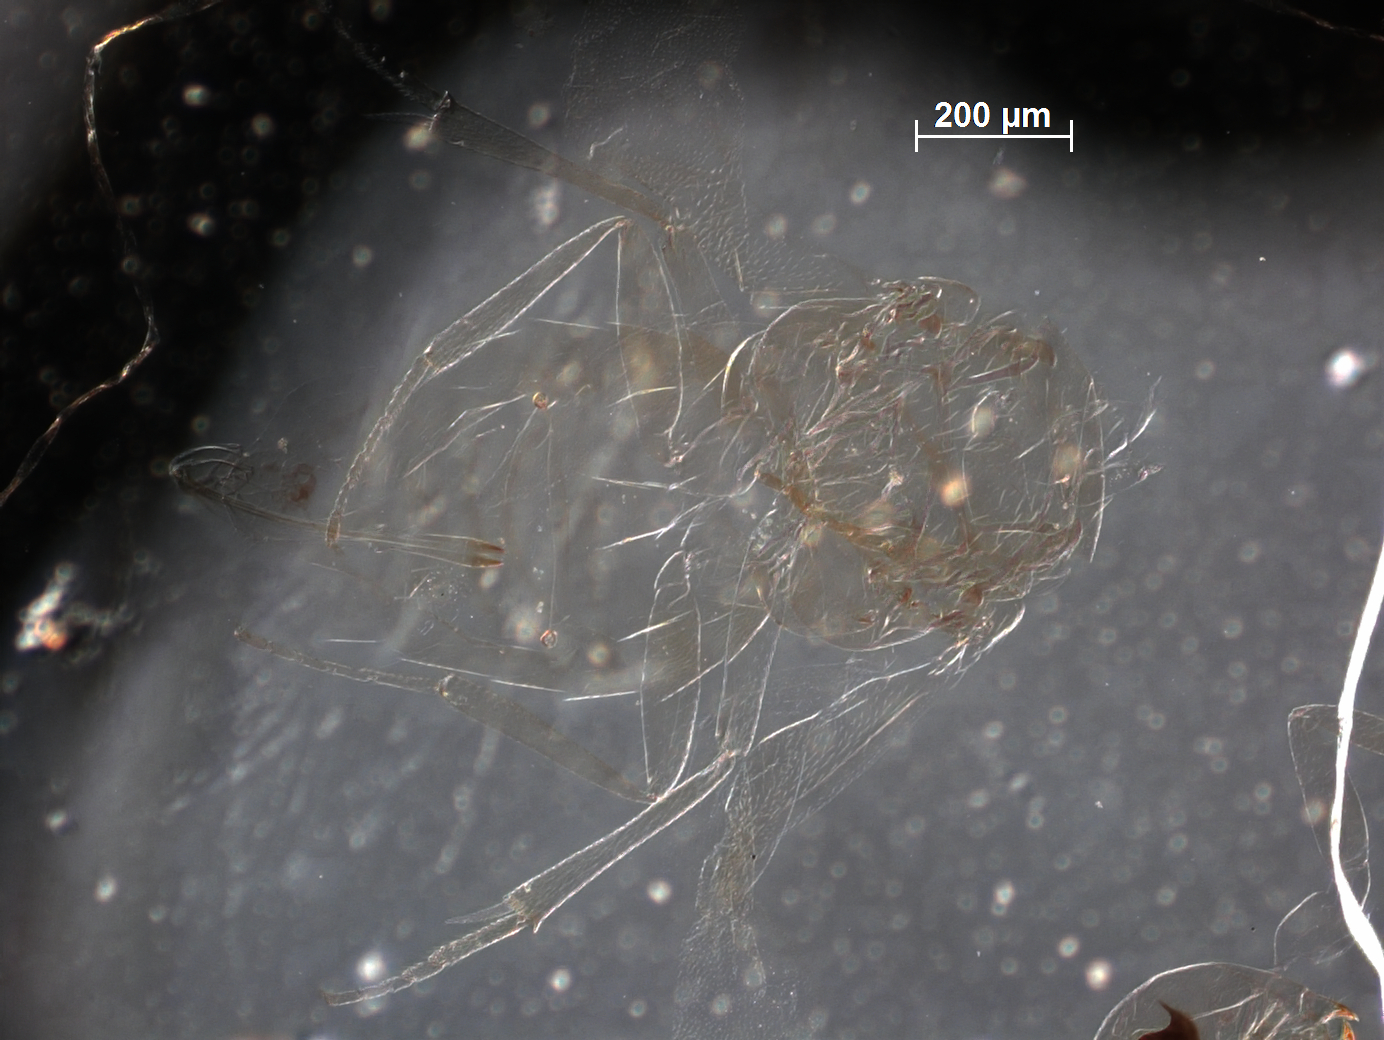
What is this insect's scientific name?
Acerophagus flavus
